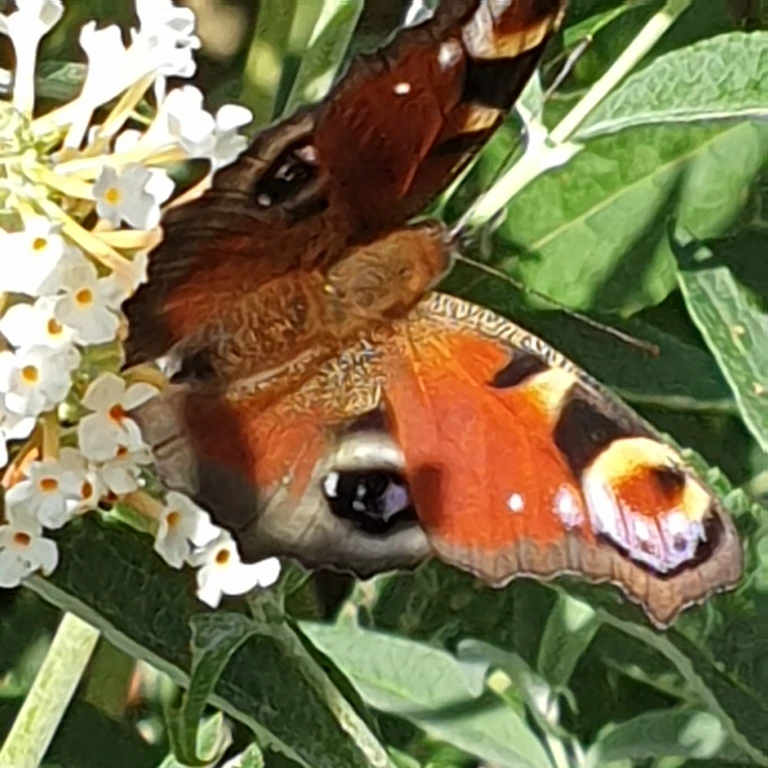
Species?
Aglais io
